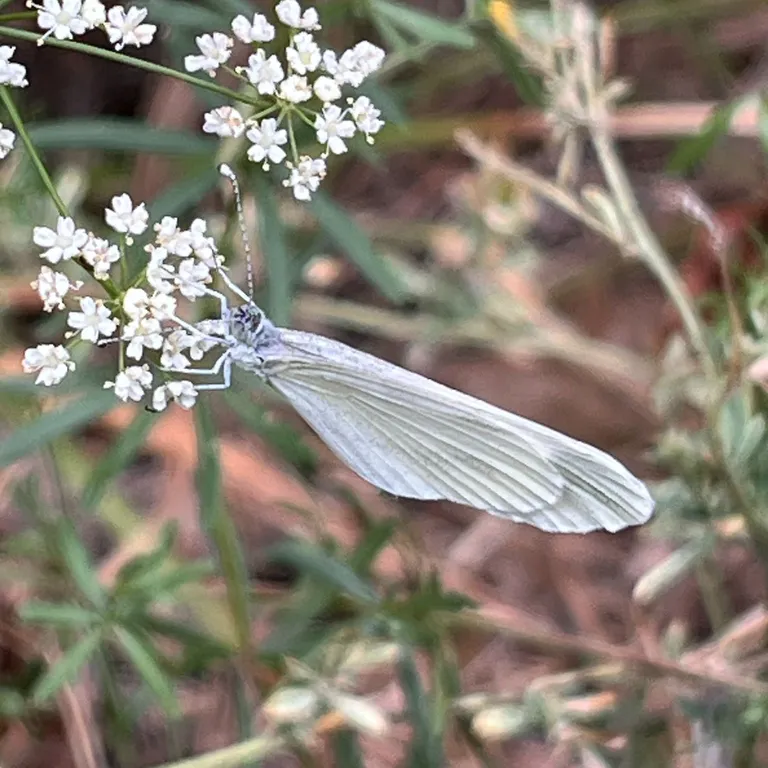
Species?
Leptidea sinapis/juvernica
